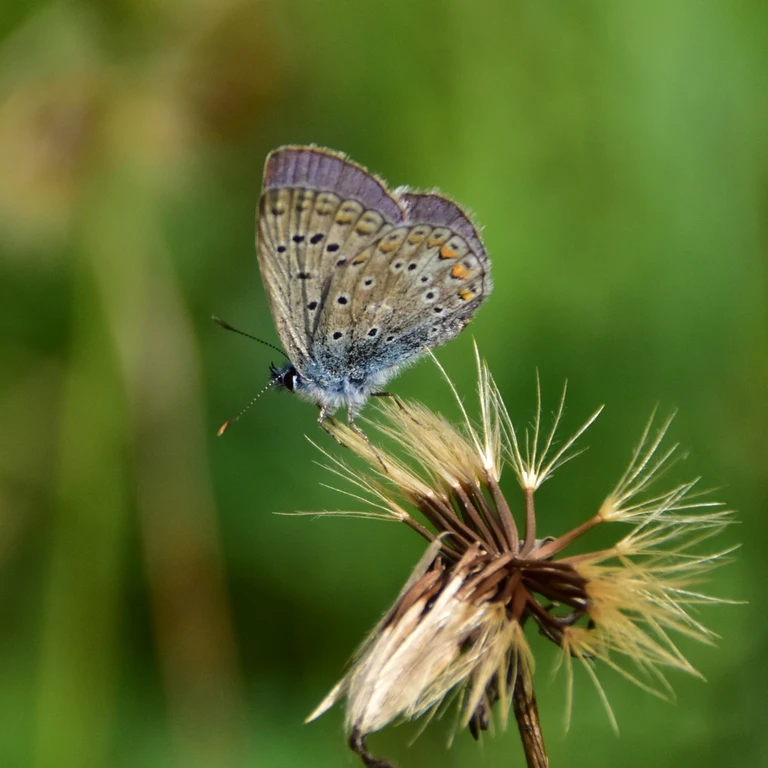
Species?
Polyommatus icarus
